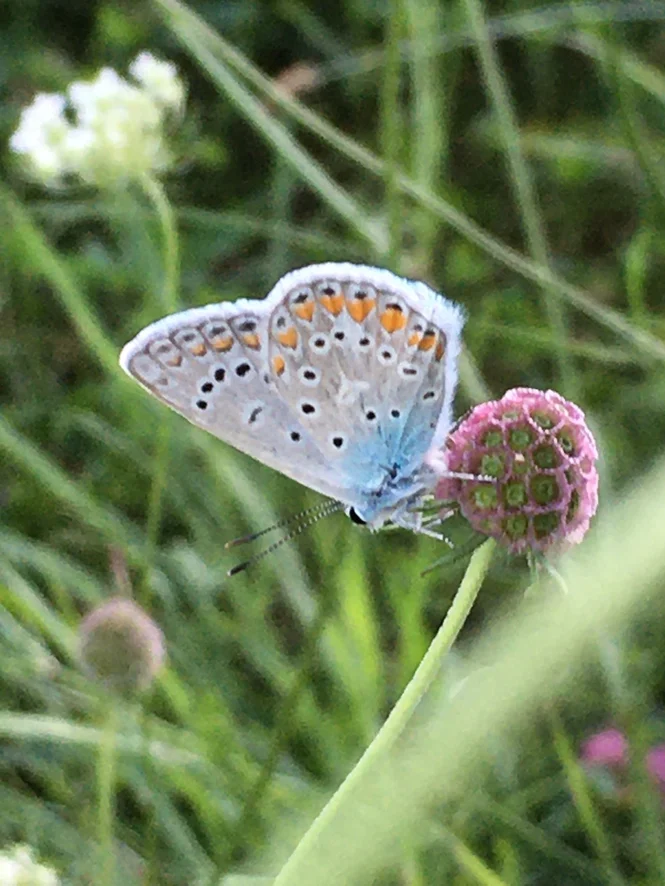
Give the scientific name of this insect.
Polyommatus icarus
